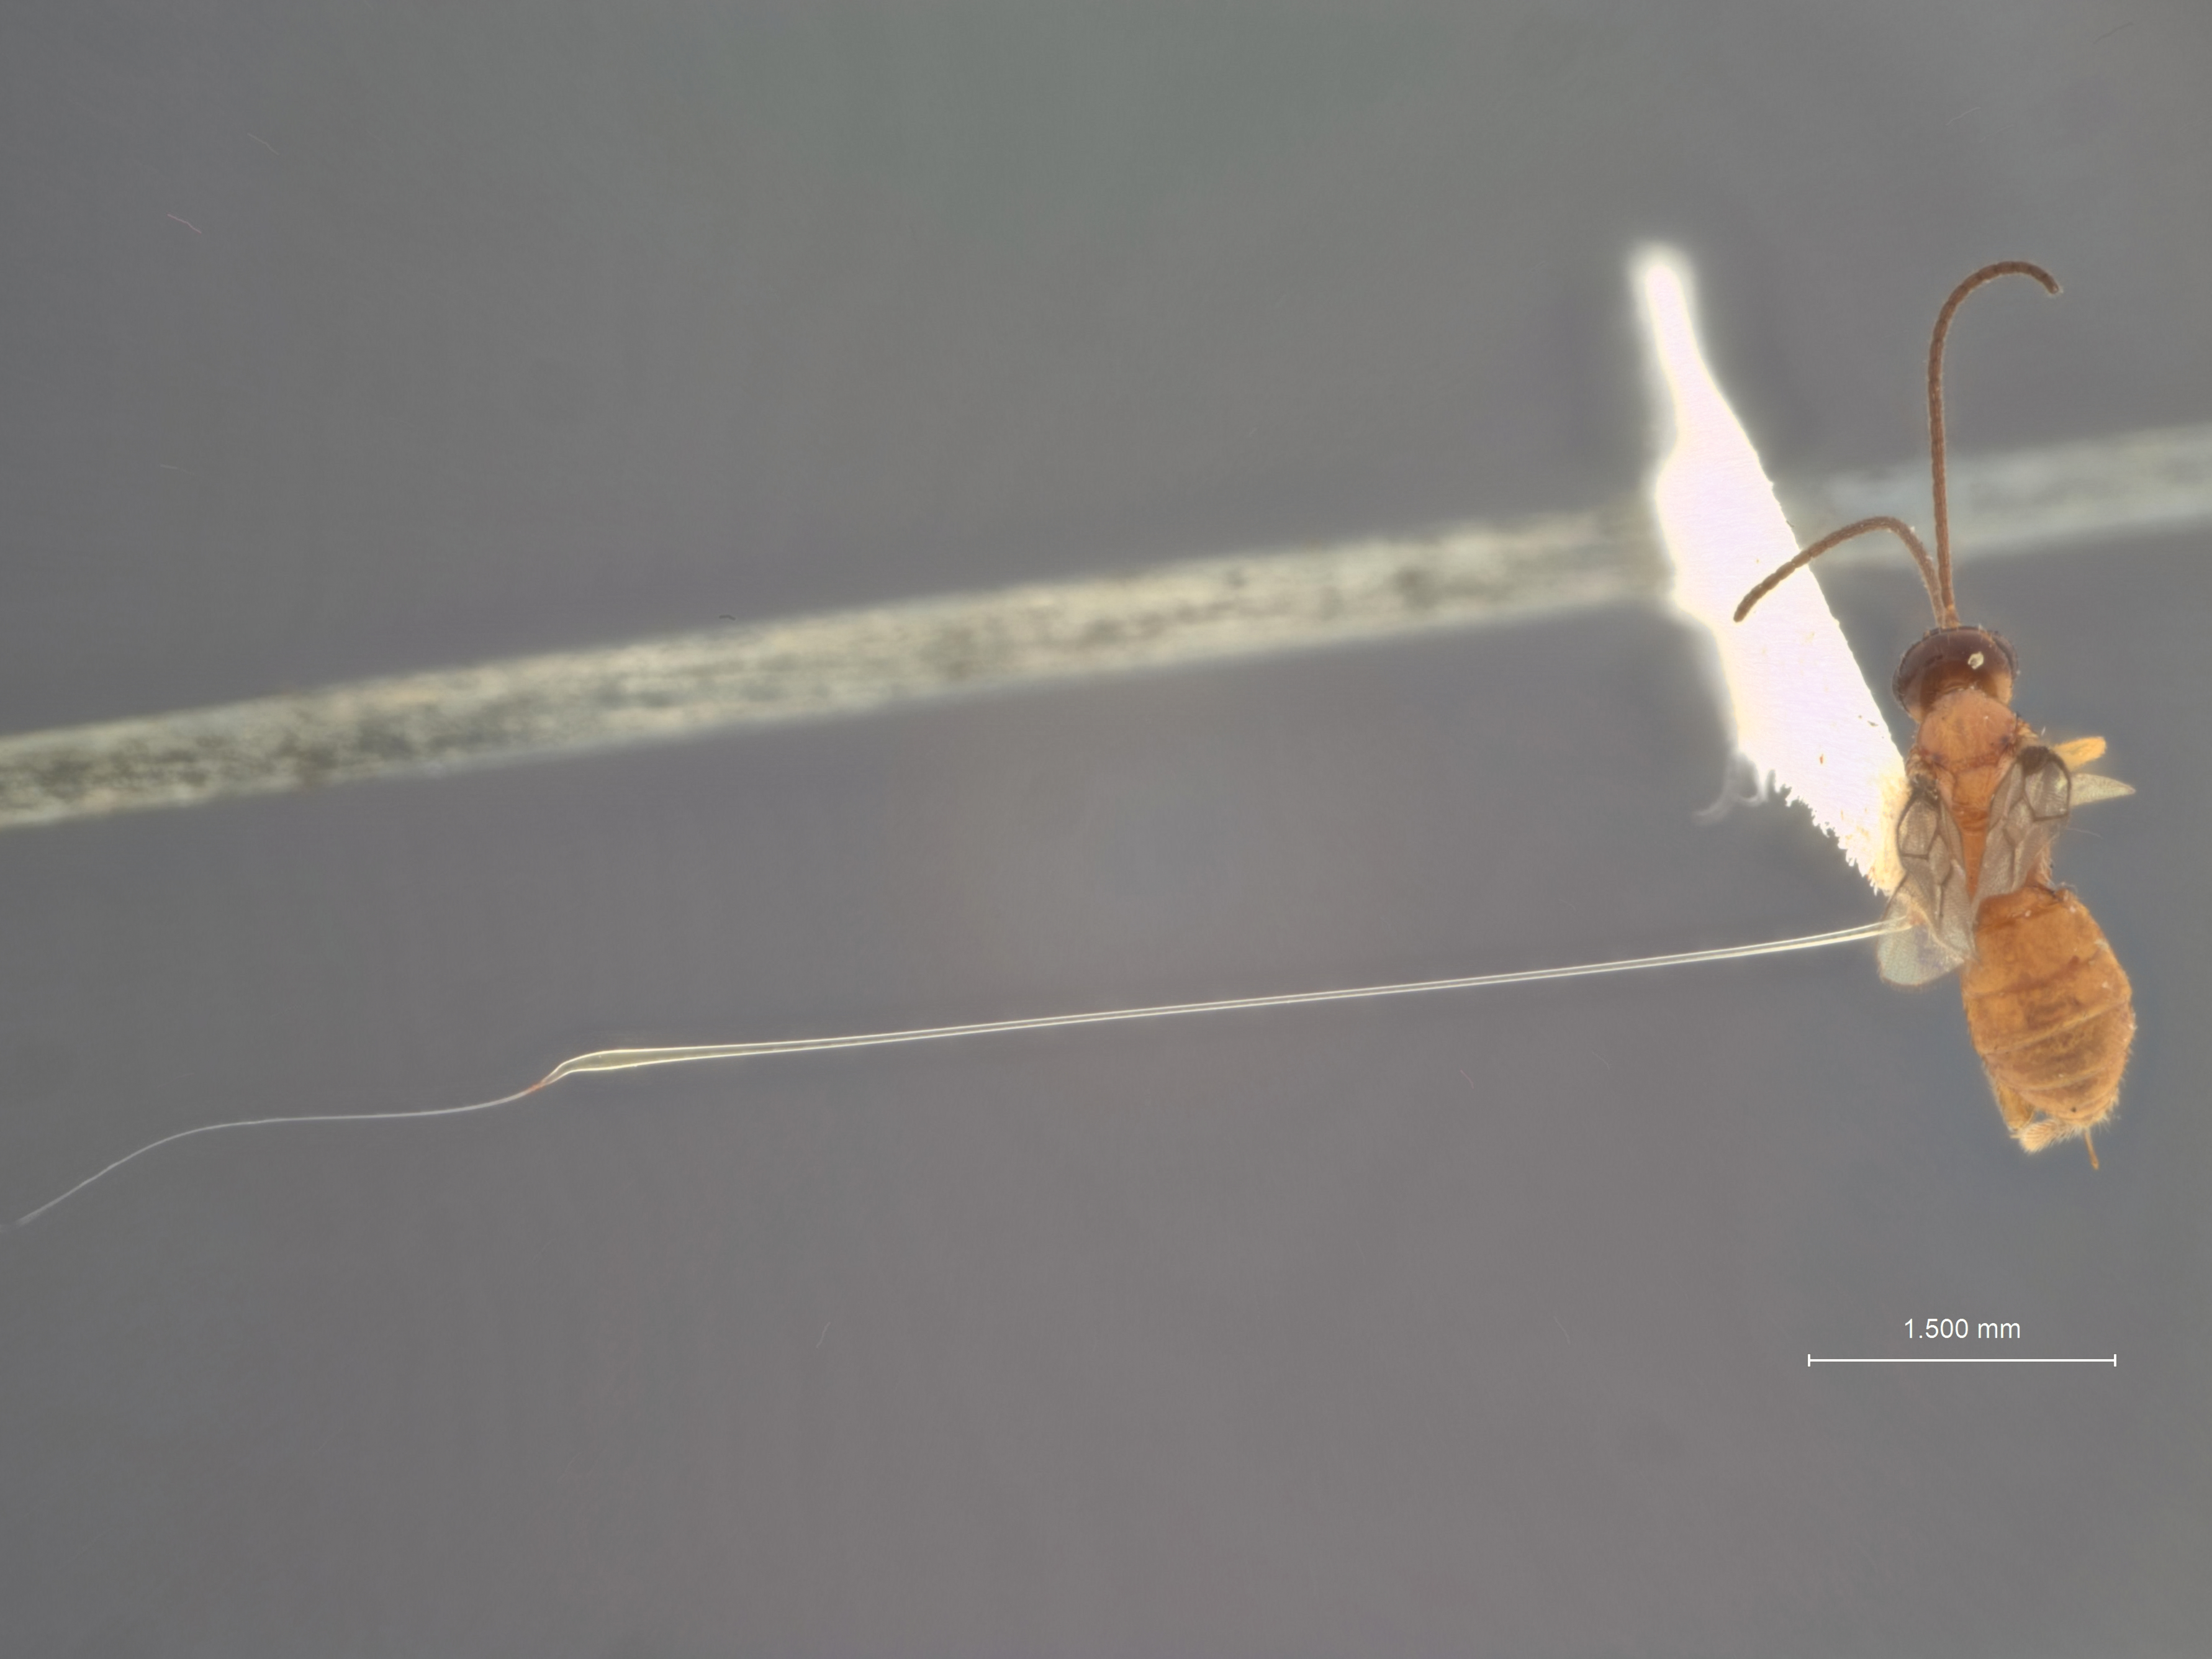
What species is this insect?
Microbracon punctatus
